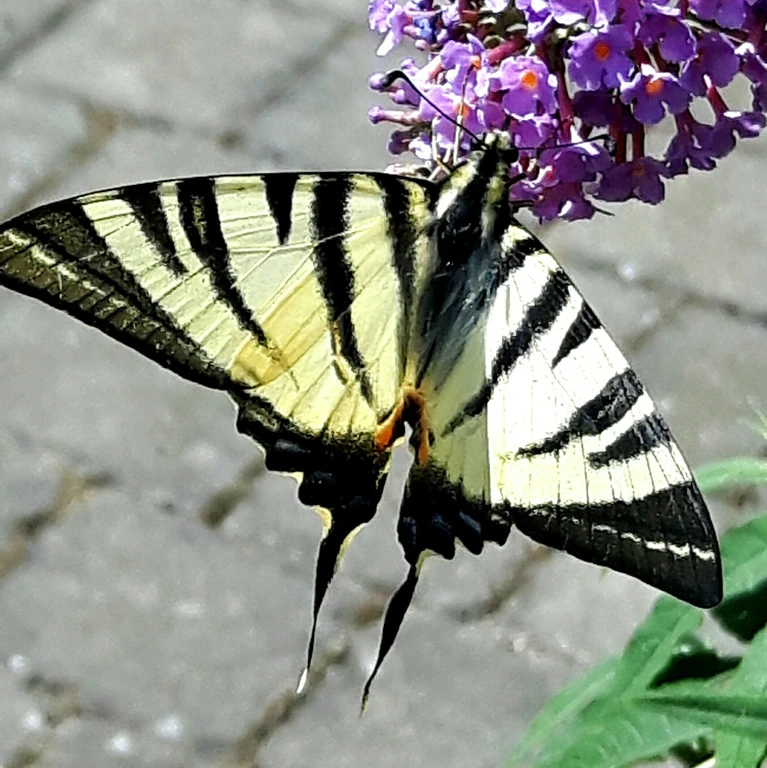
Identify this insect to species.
Iphiclides podalirius
